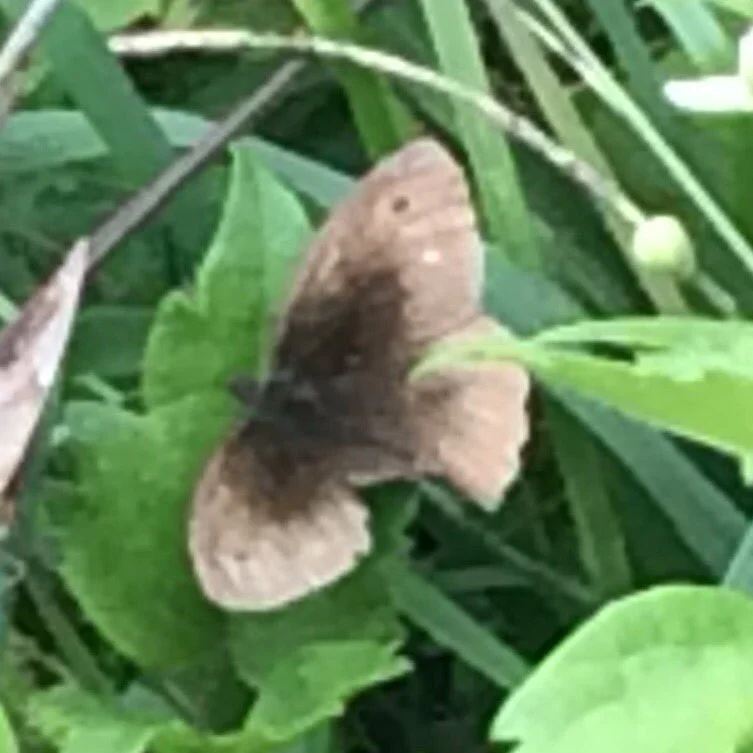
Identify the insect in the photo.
Maniola jurtina
